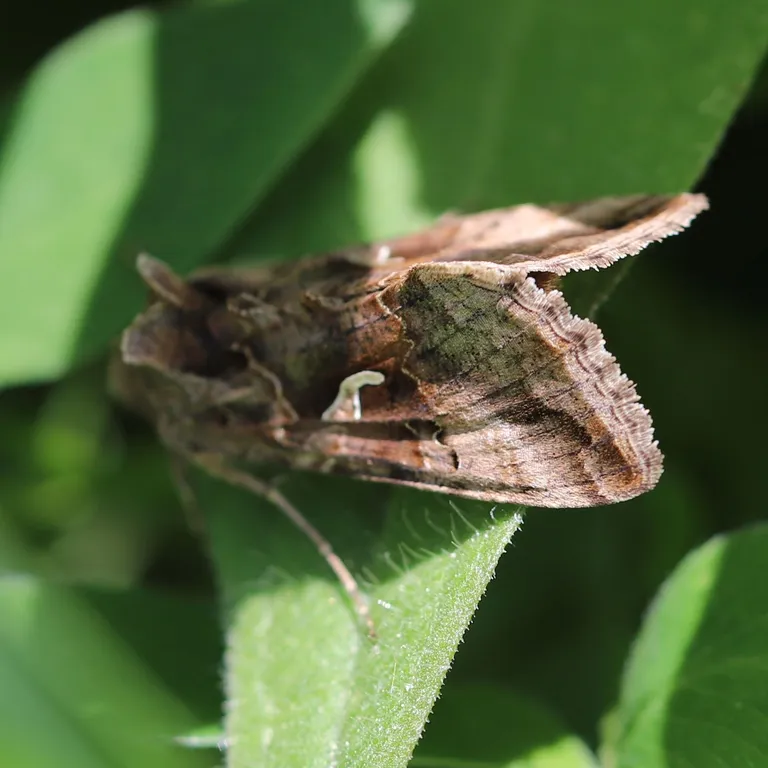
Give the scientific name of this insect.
Autographa gamma
